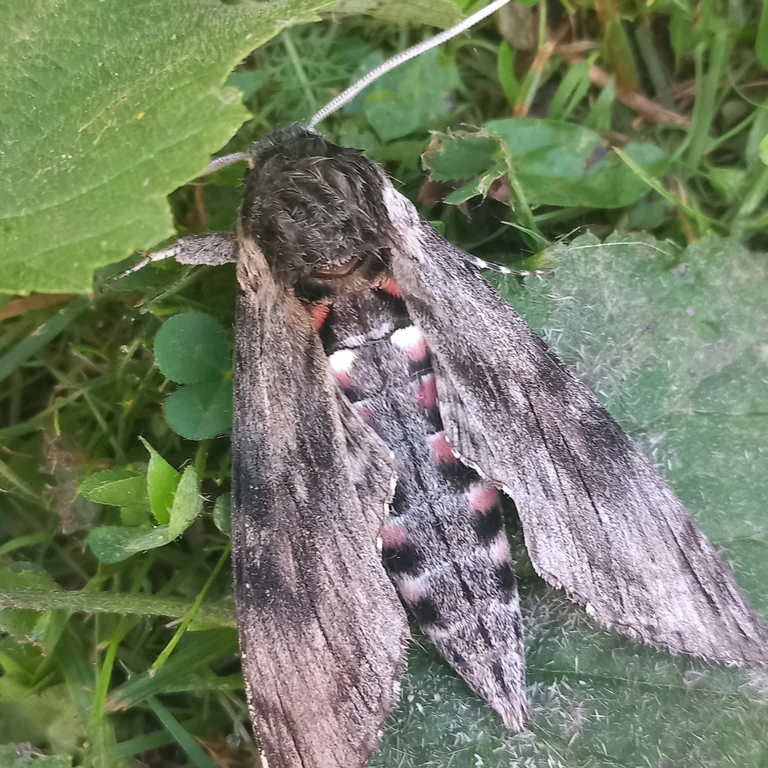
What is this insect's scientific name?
Agrius convolvuli
